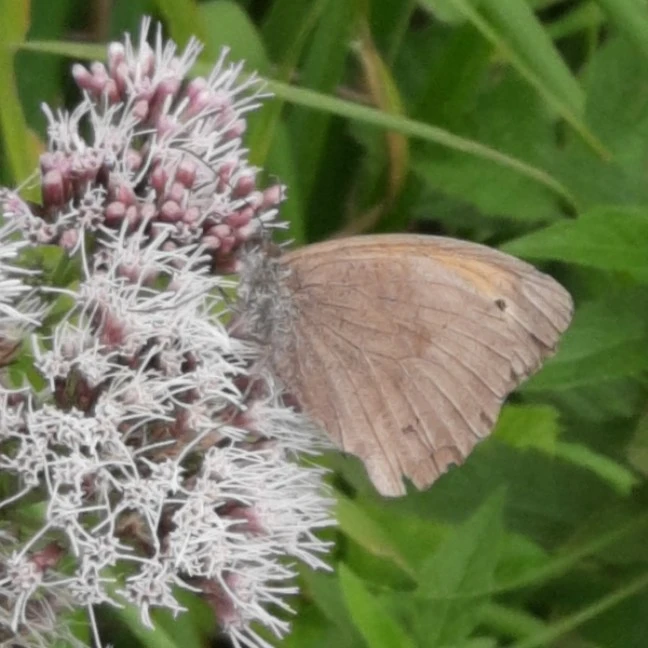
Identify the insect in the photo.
Maniola jurtina
